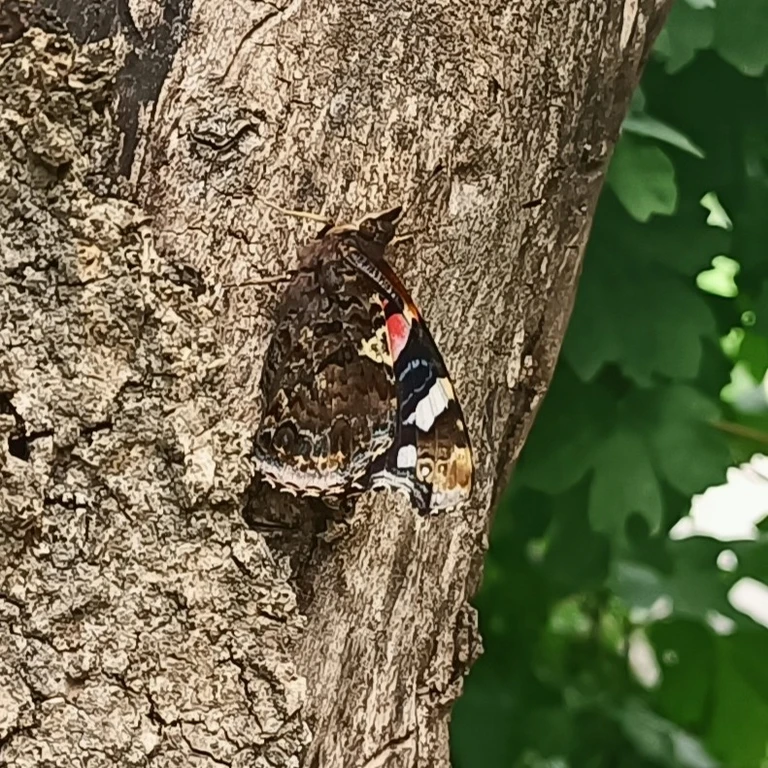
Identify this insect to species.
Vanessa atalanta
